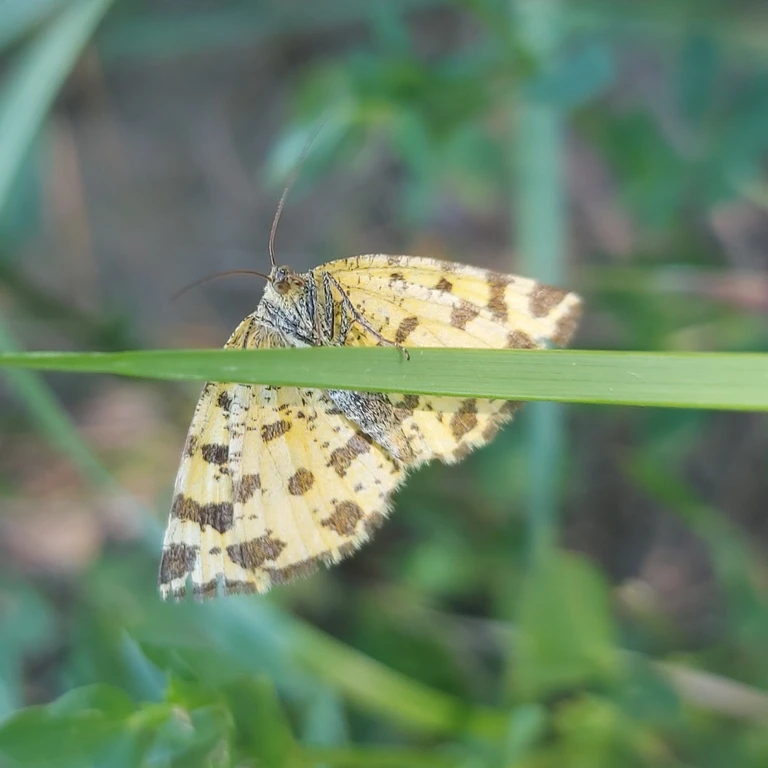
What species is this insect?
Pseudopanthera macularia
